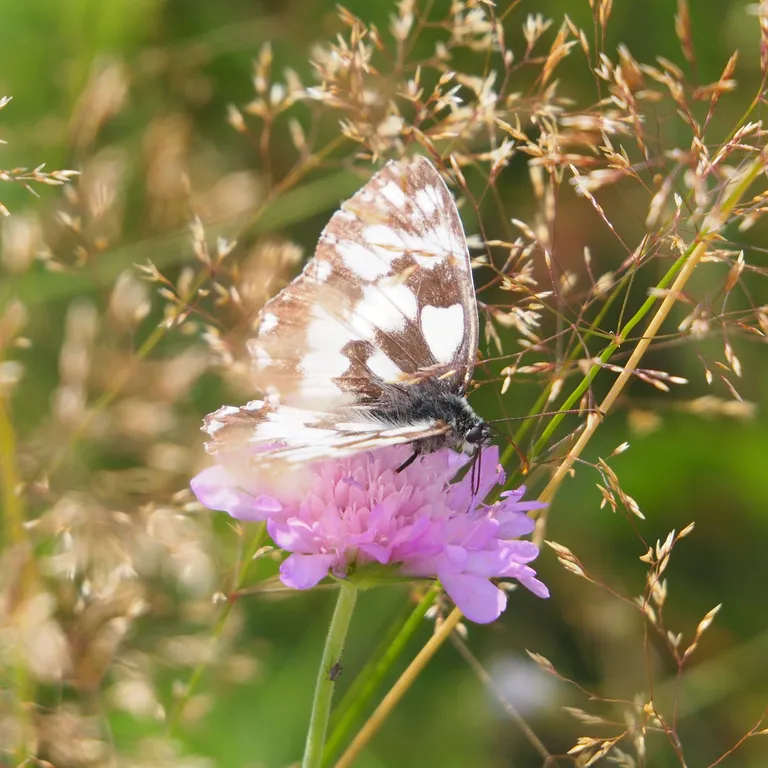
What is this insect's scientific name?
Melanargia galathea
